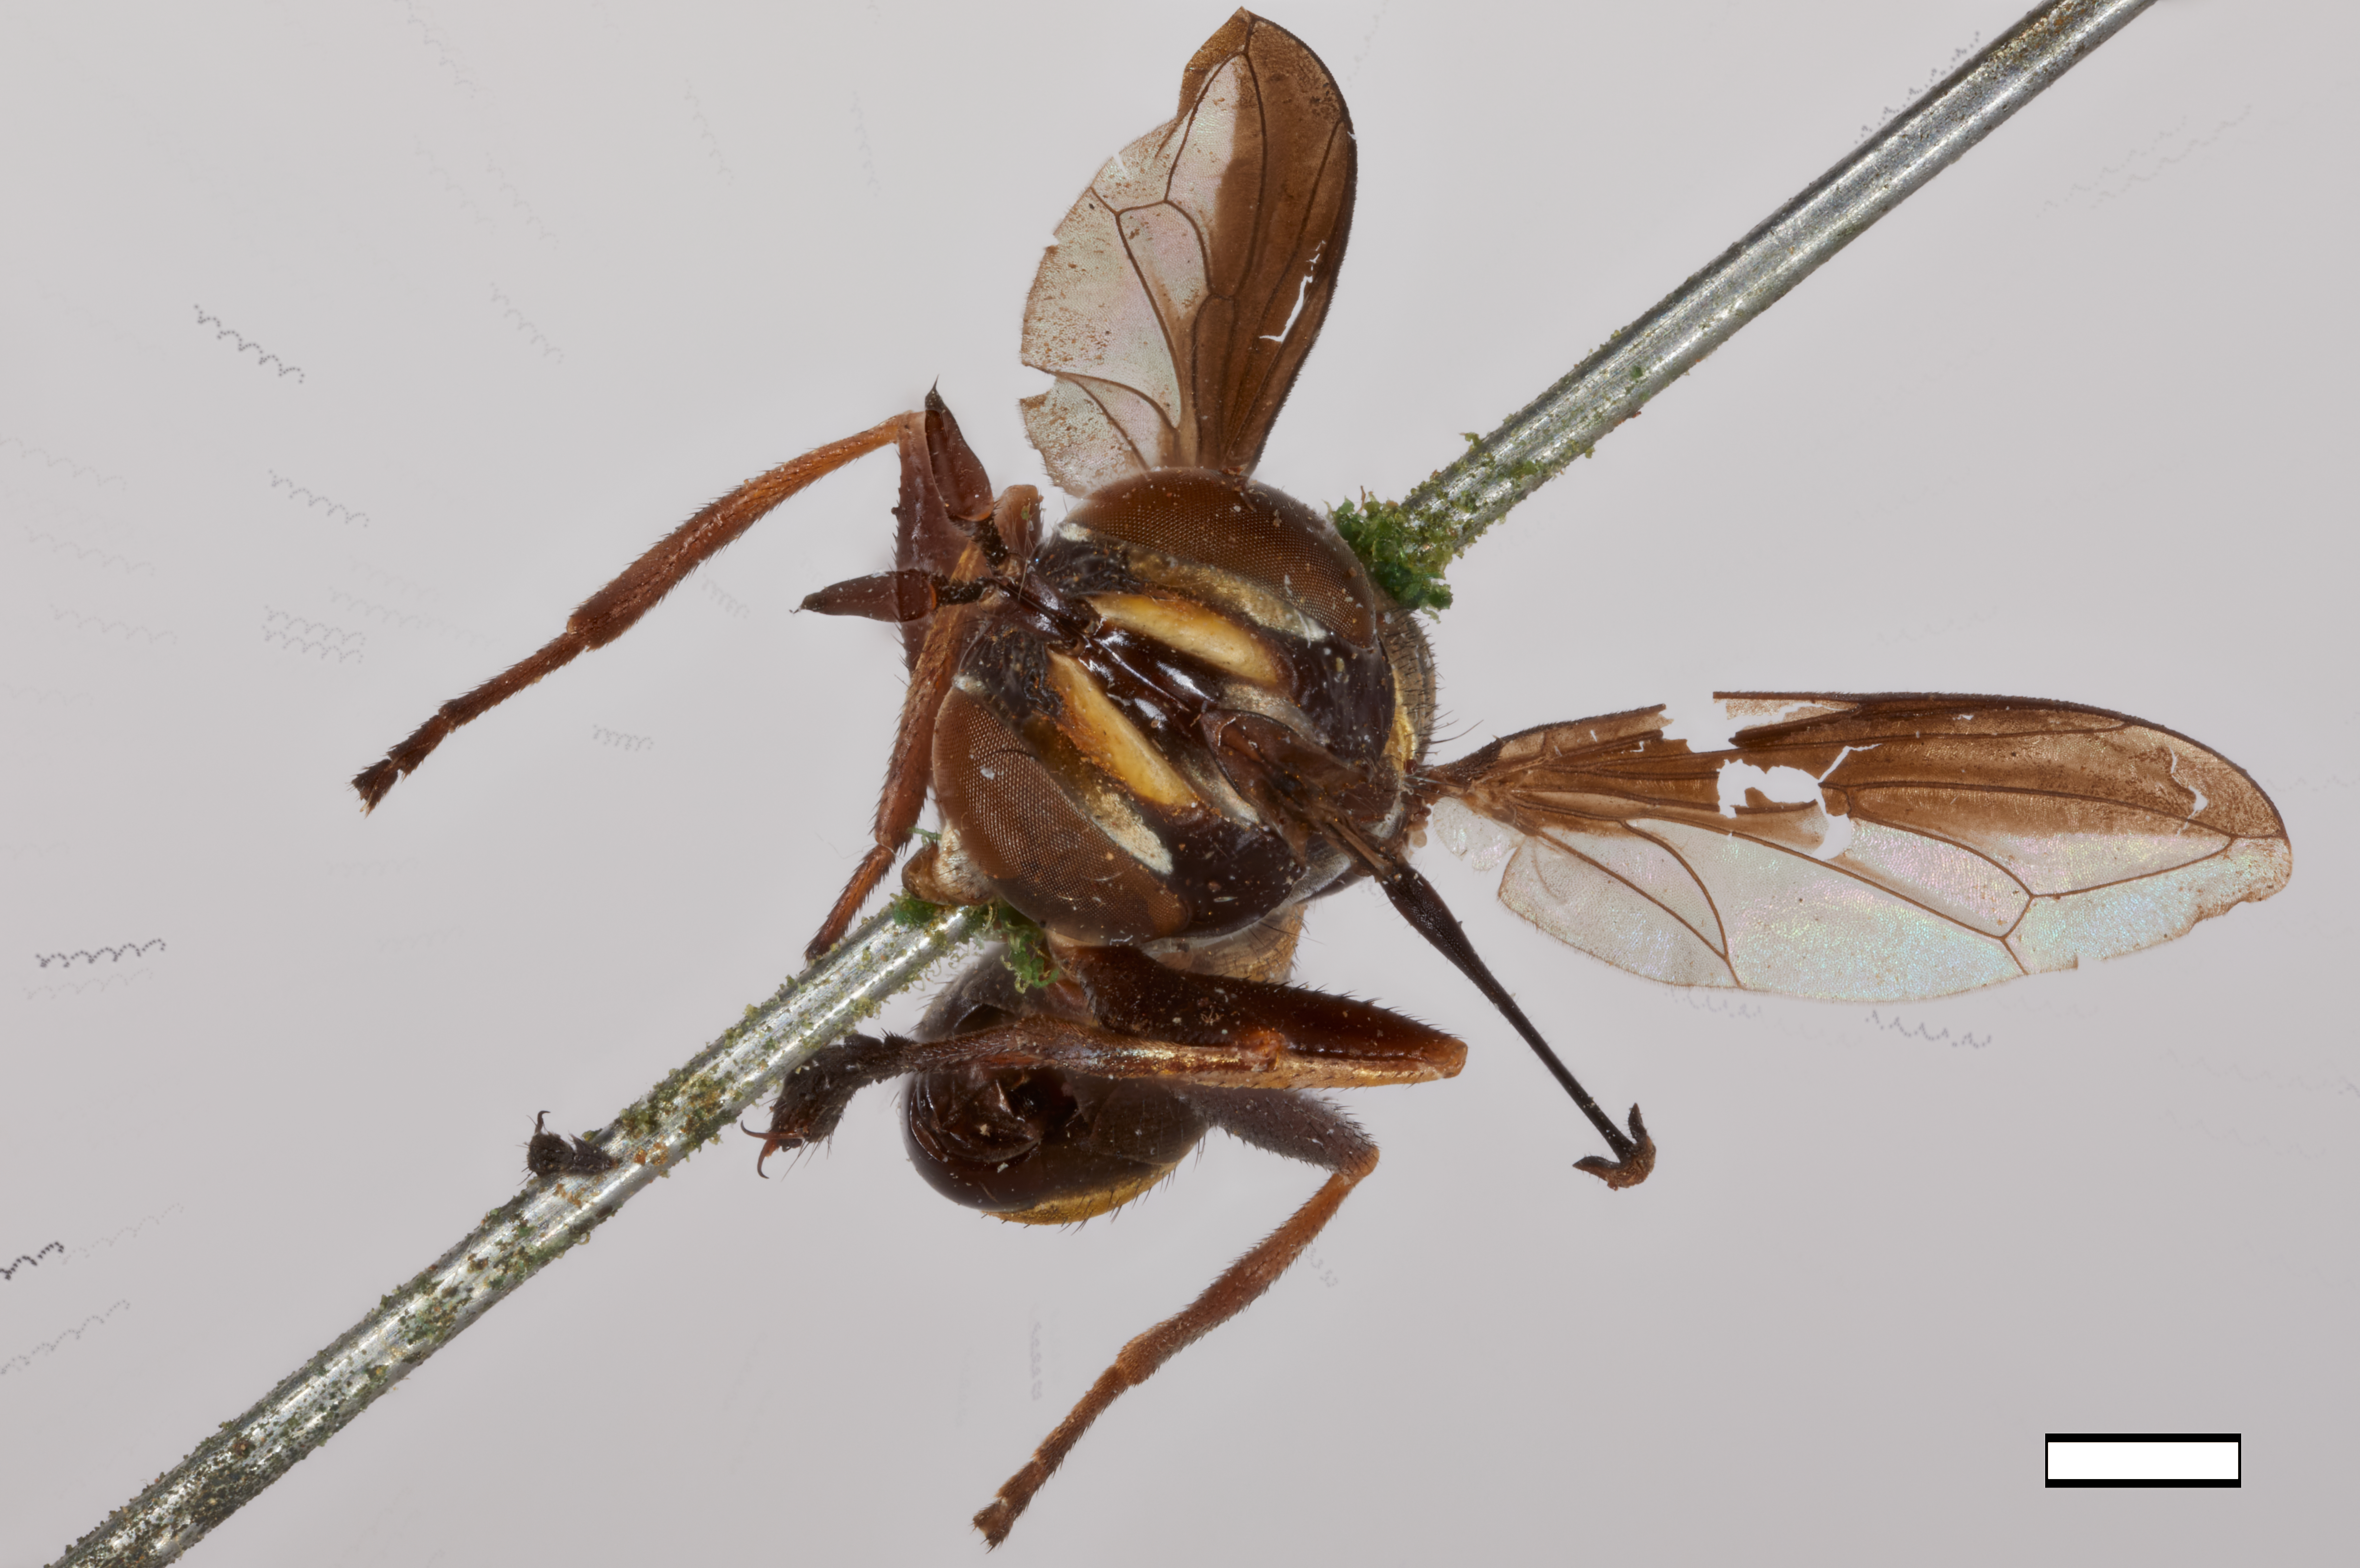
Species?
Australaloconops sydneyi
